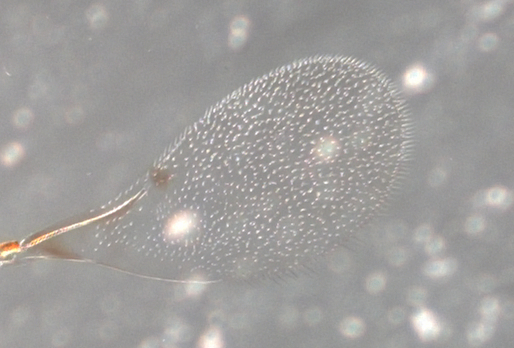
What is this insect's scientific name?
Arrhenophagus albipes
